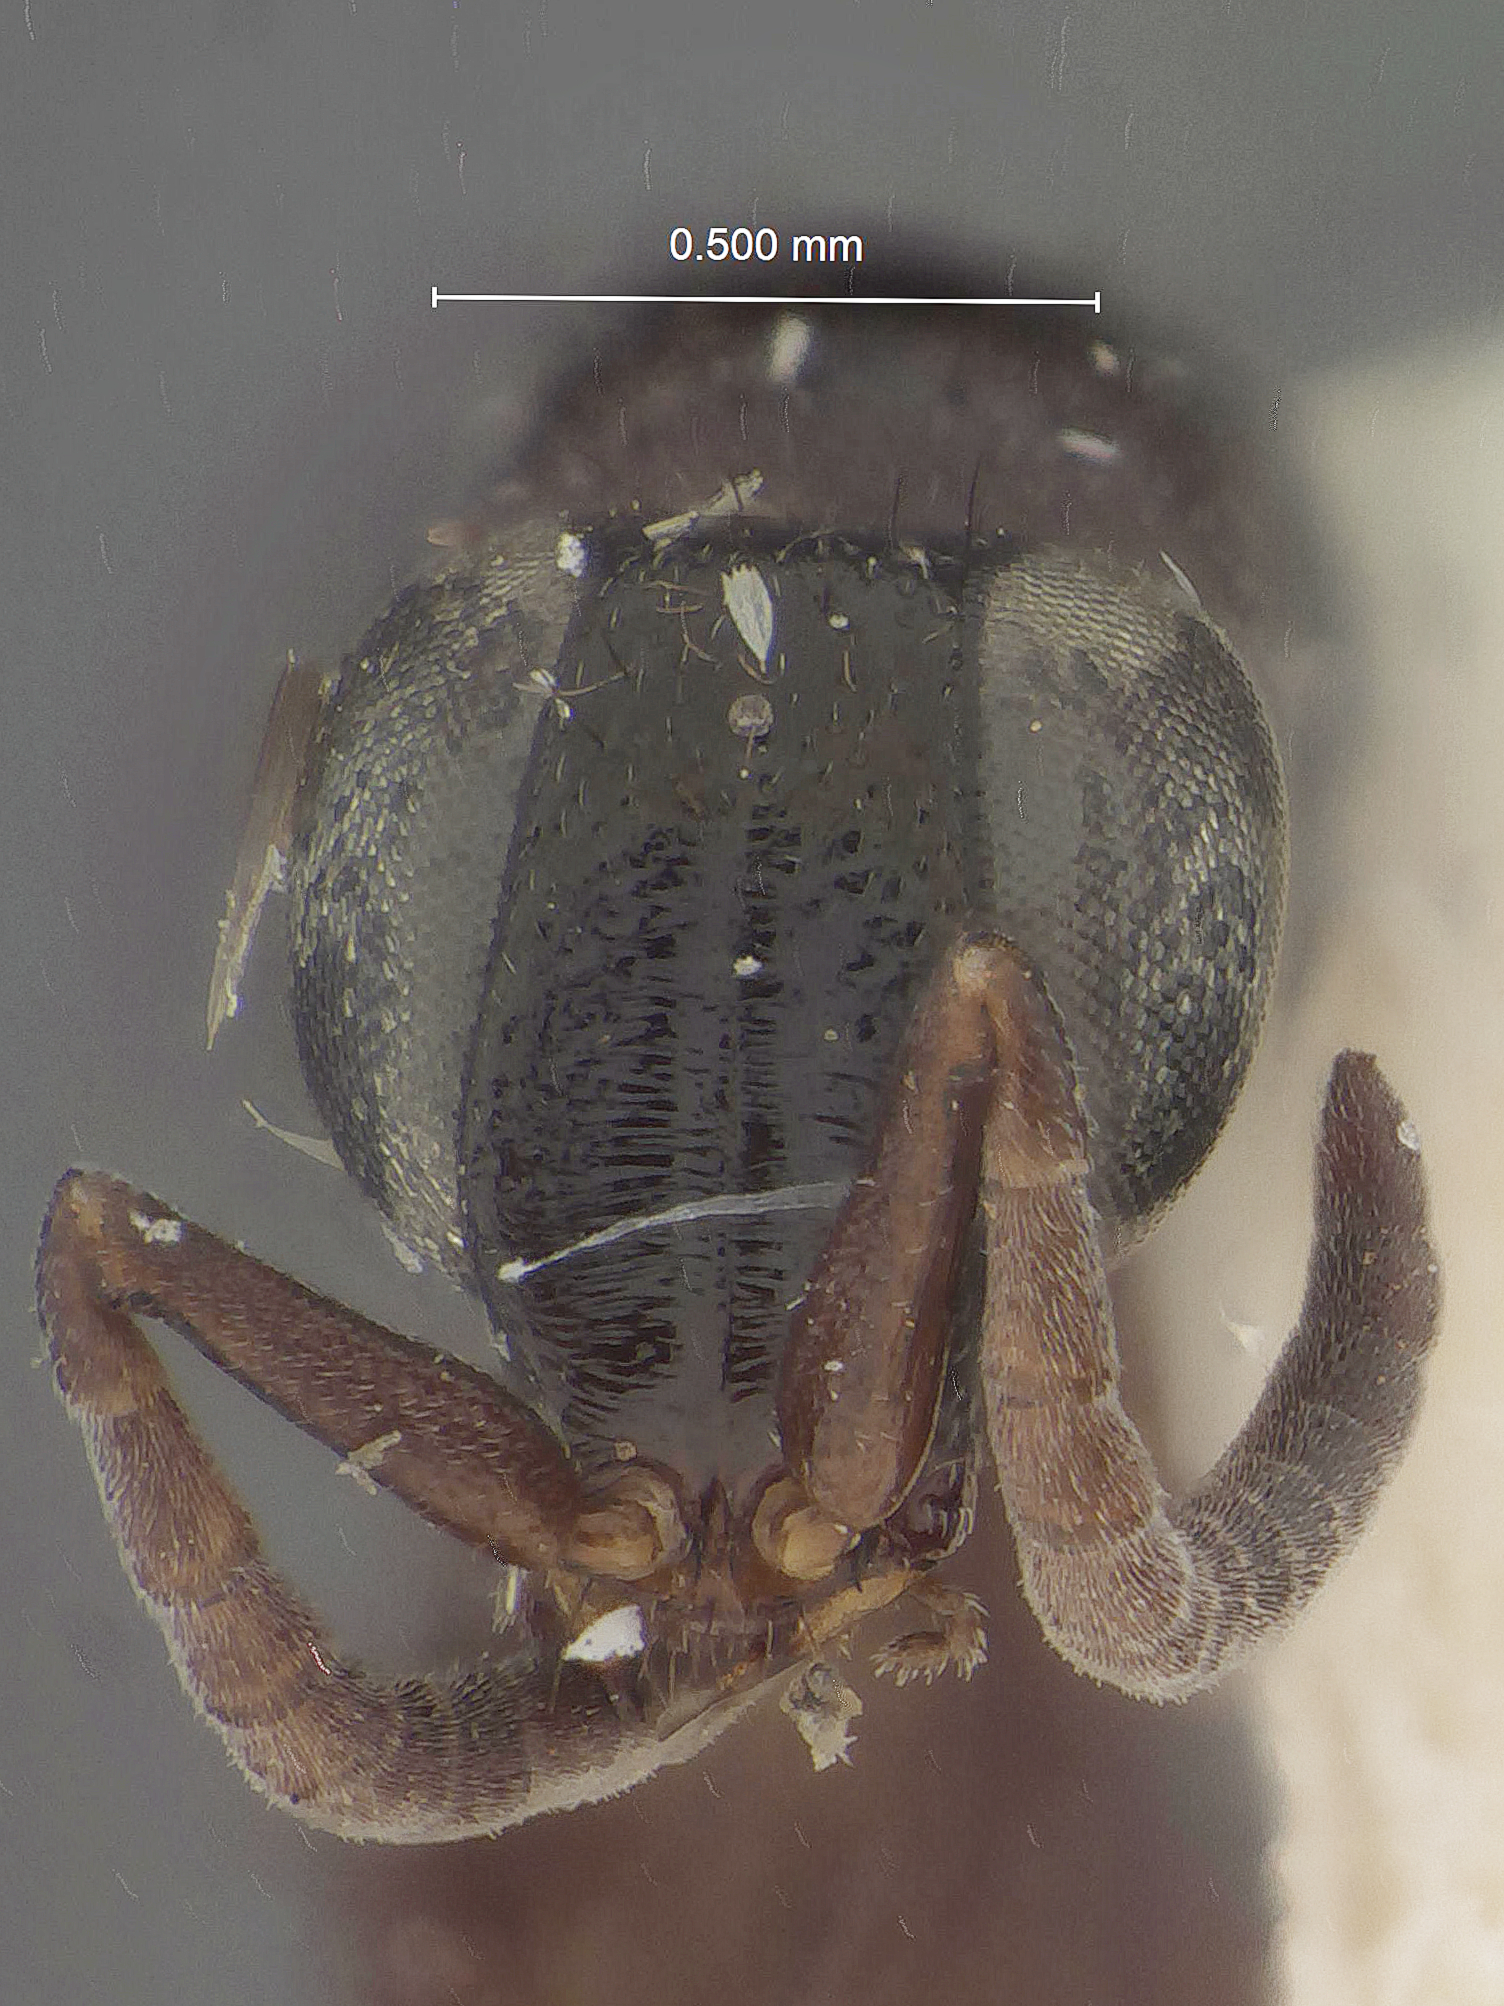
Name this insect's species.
Afrosega capensis
